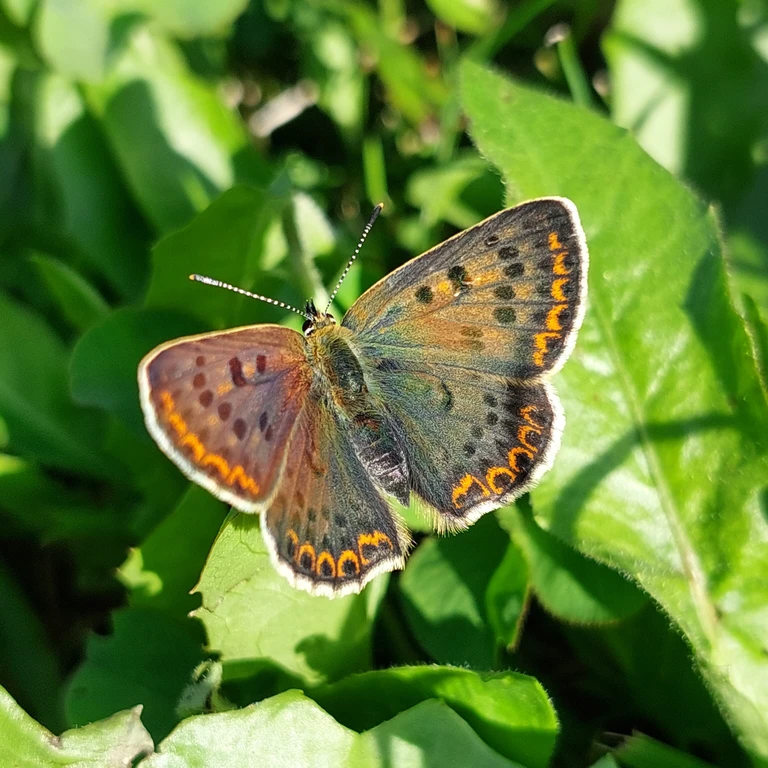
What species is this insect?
Lycaena tityrus (also Loweia tityrus)
